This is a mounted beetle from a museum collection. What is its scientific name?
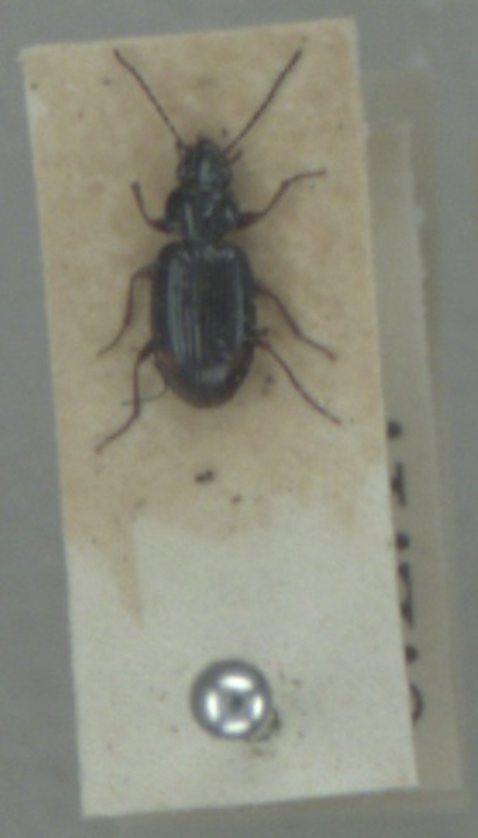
Ocys quinquestriatus
